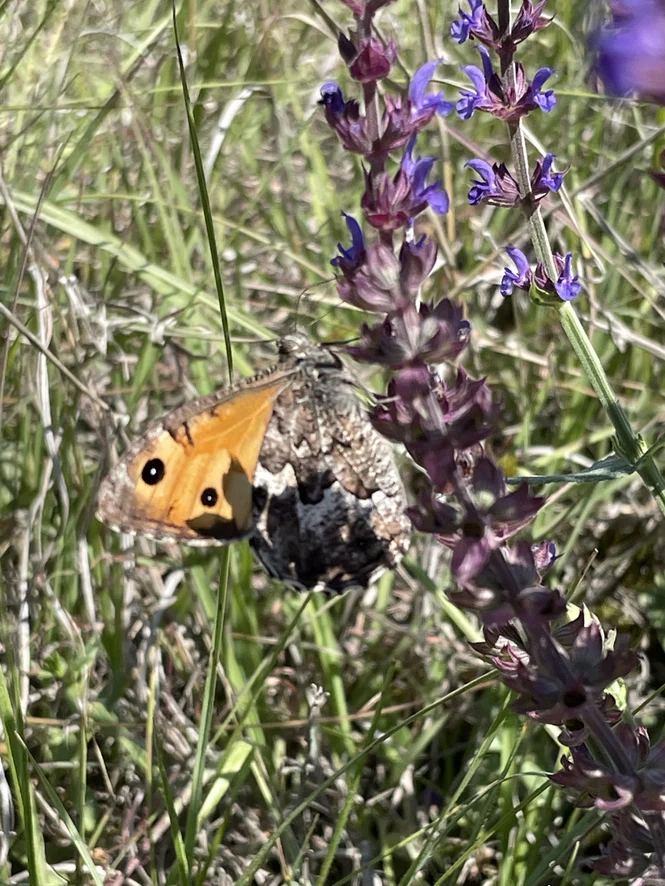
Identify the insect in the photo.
Hipparchia semele
